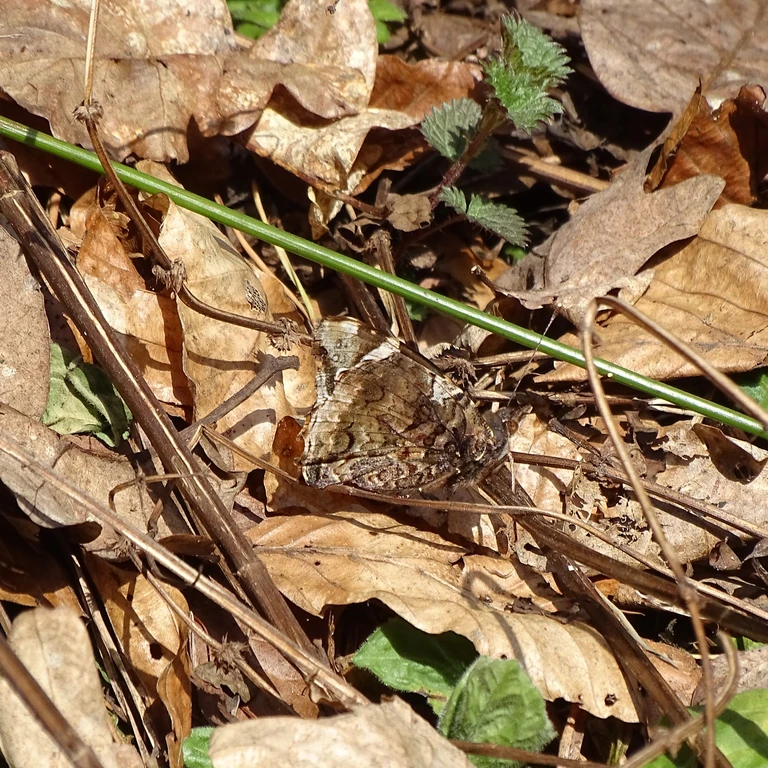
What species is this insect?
Vanessa atalanta
